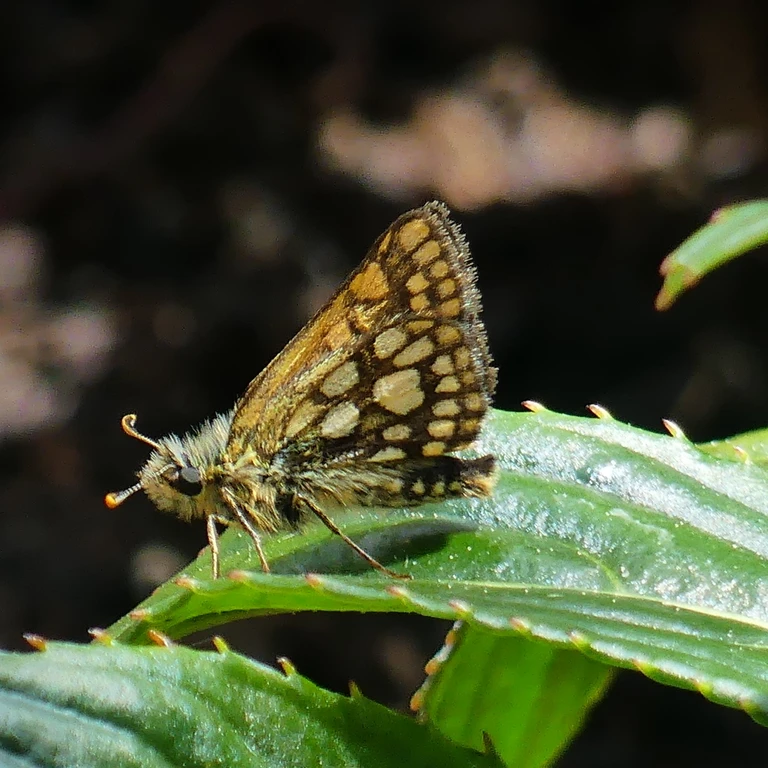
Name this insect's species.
Carterocephalus palaemon
